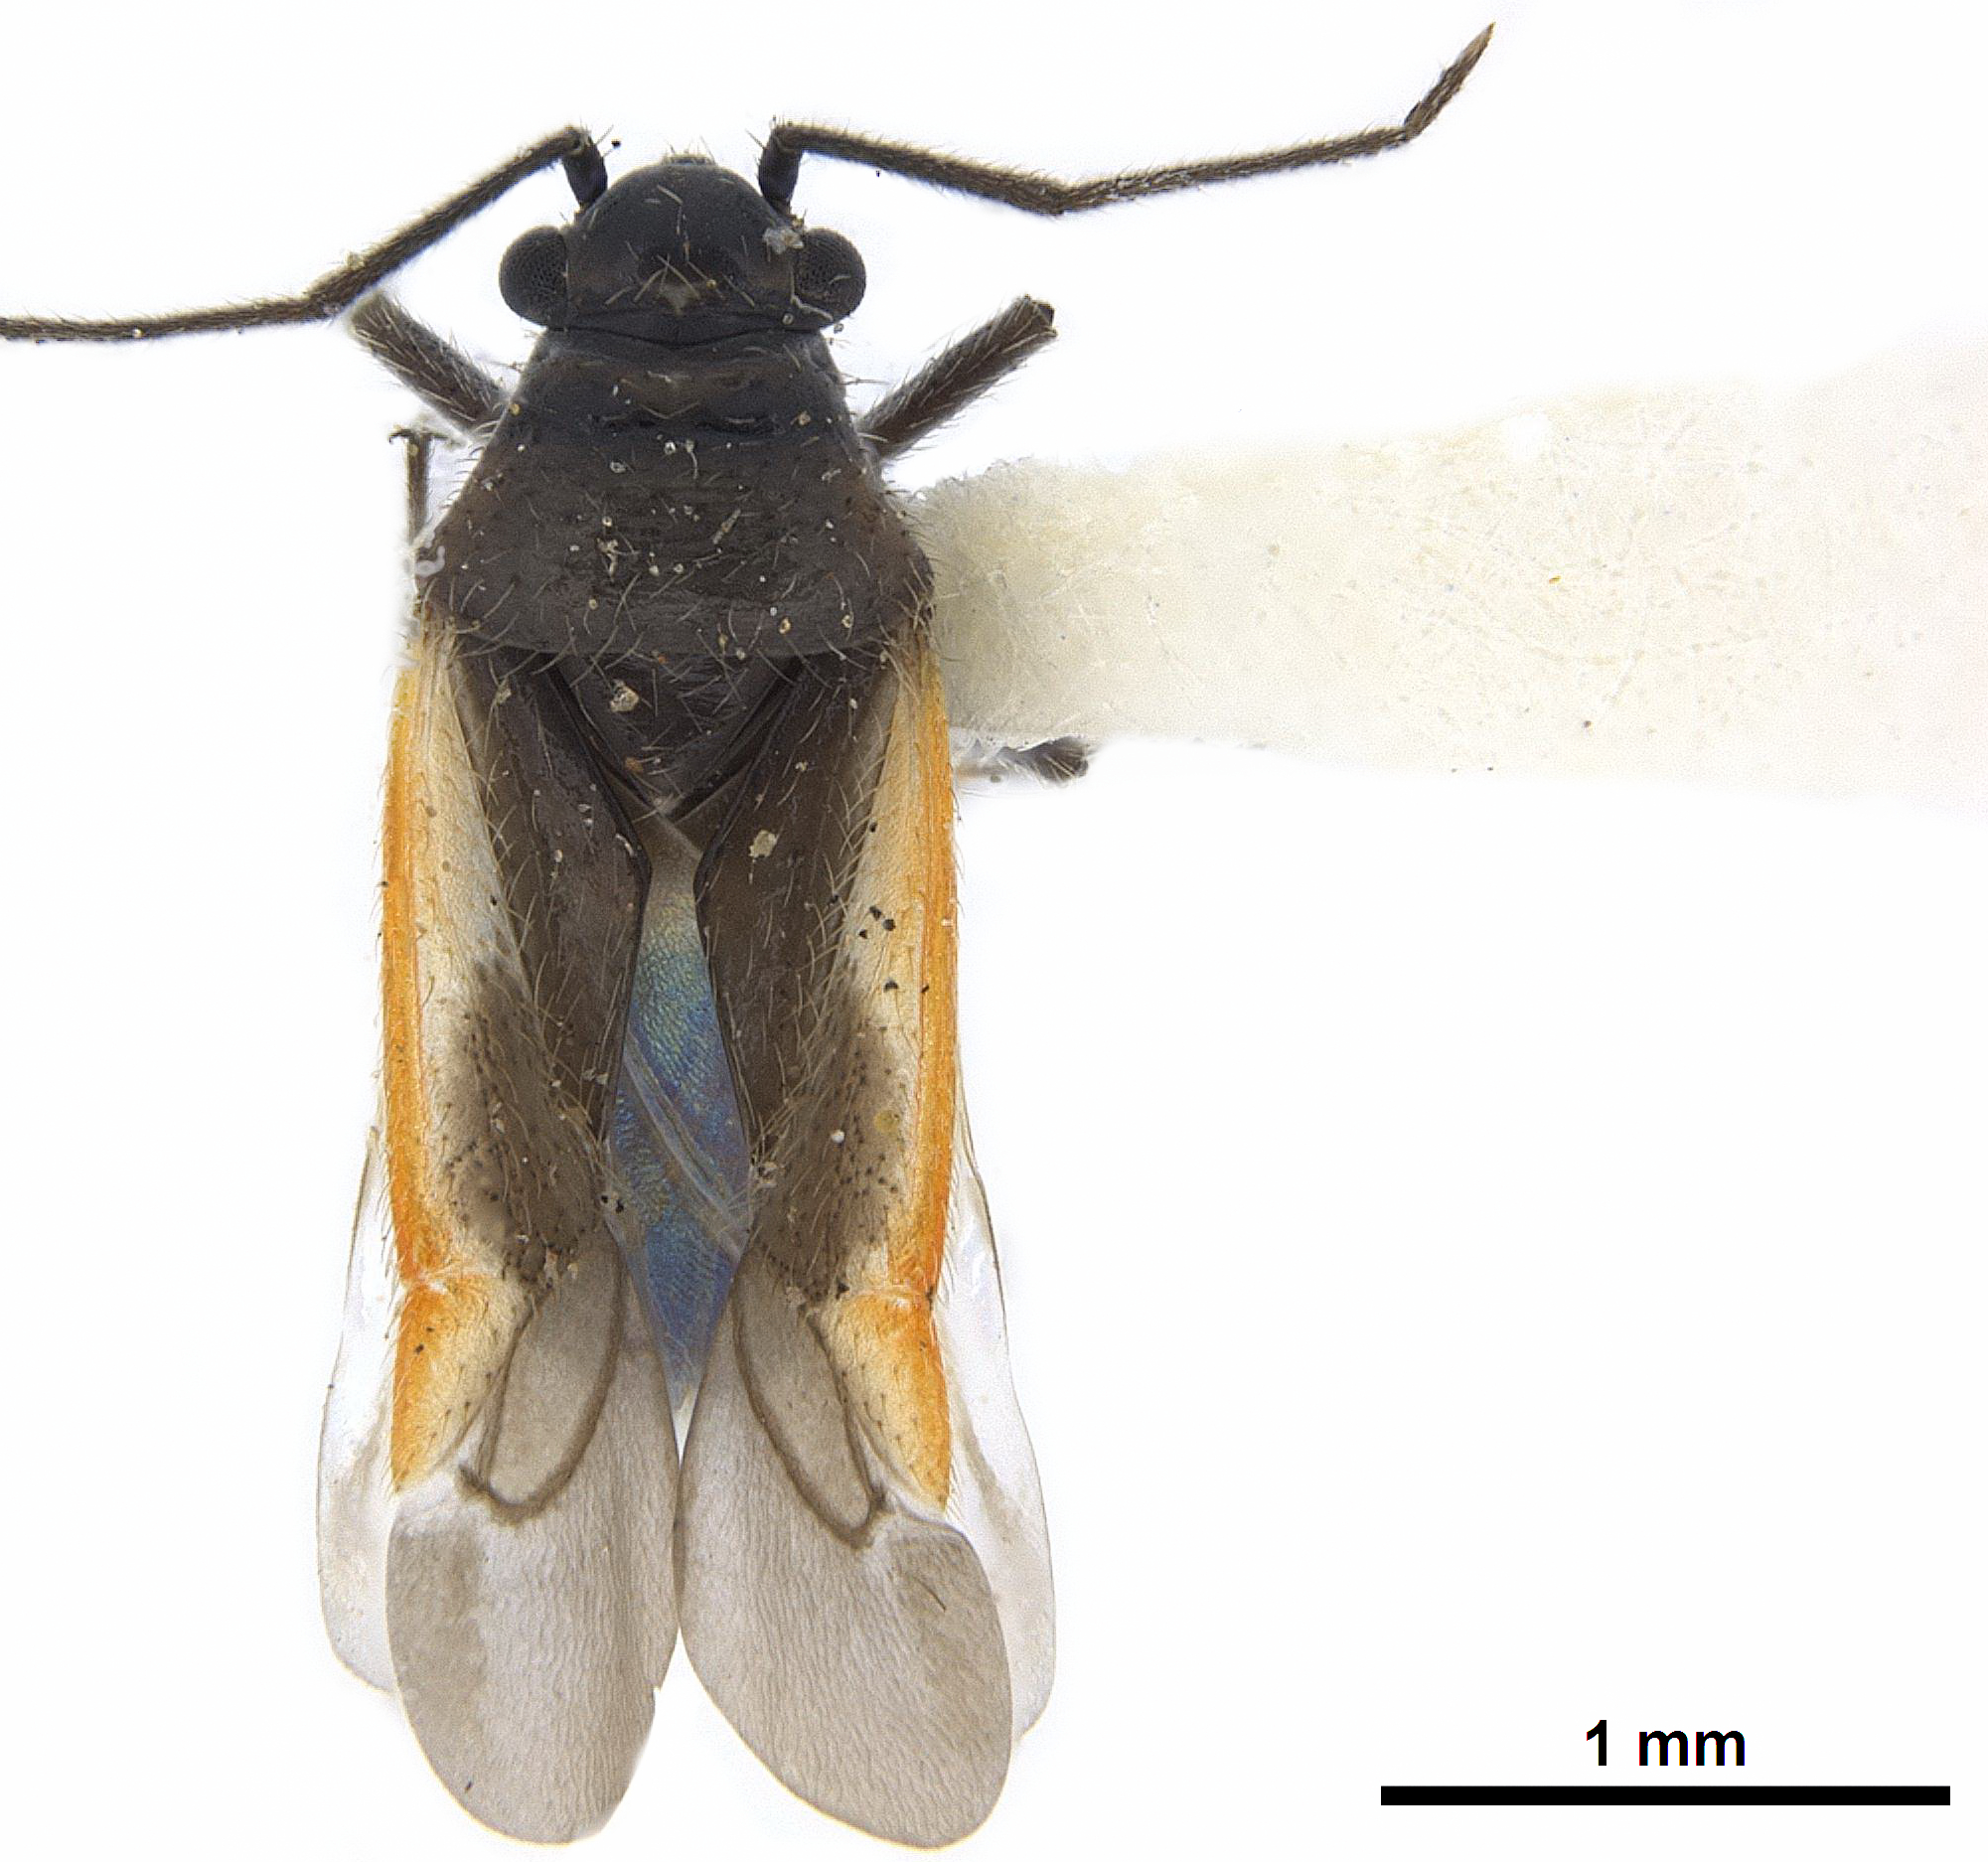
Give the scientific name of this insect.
Aoplonemella festiva
